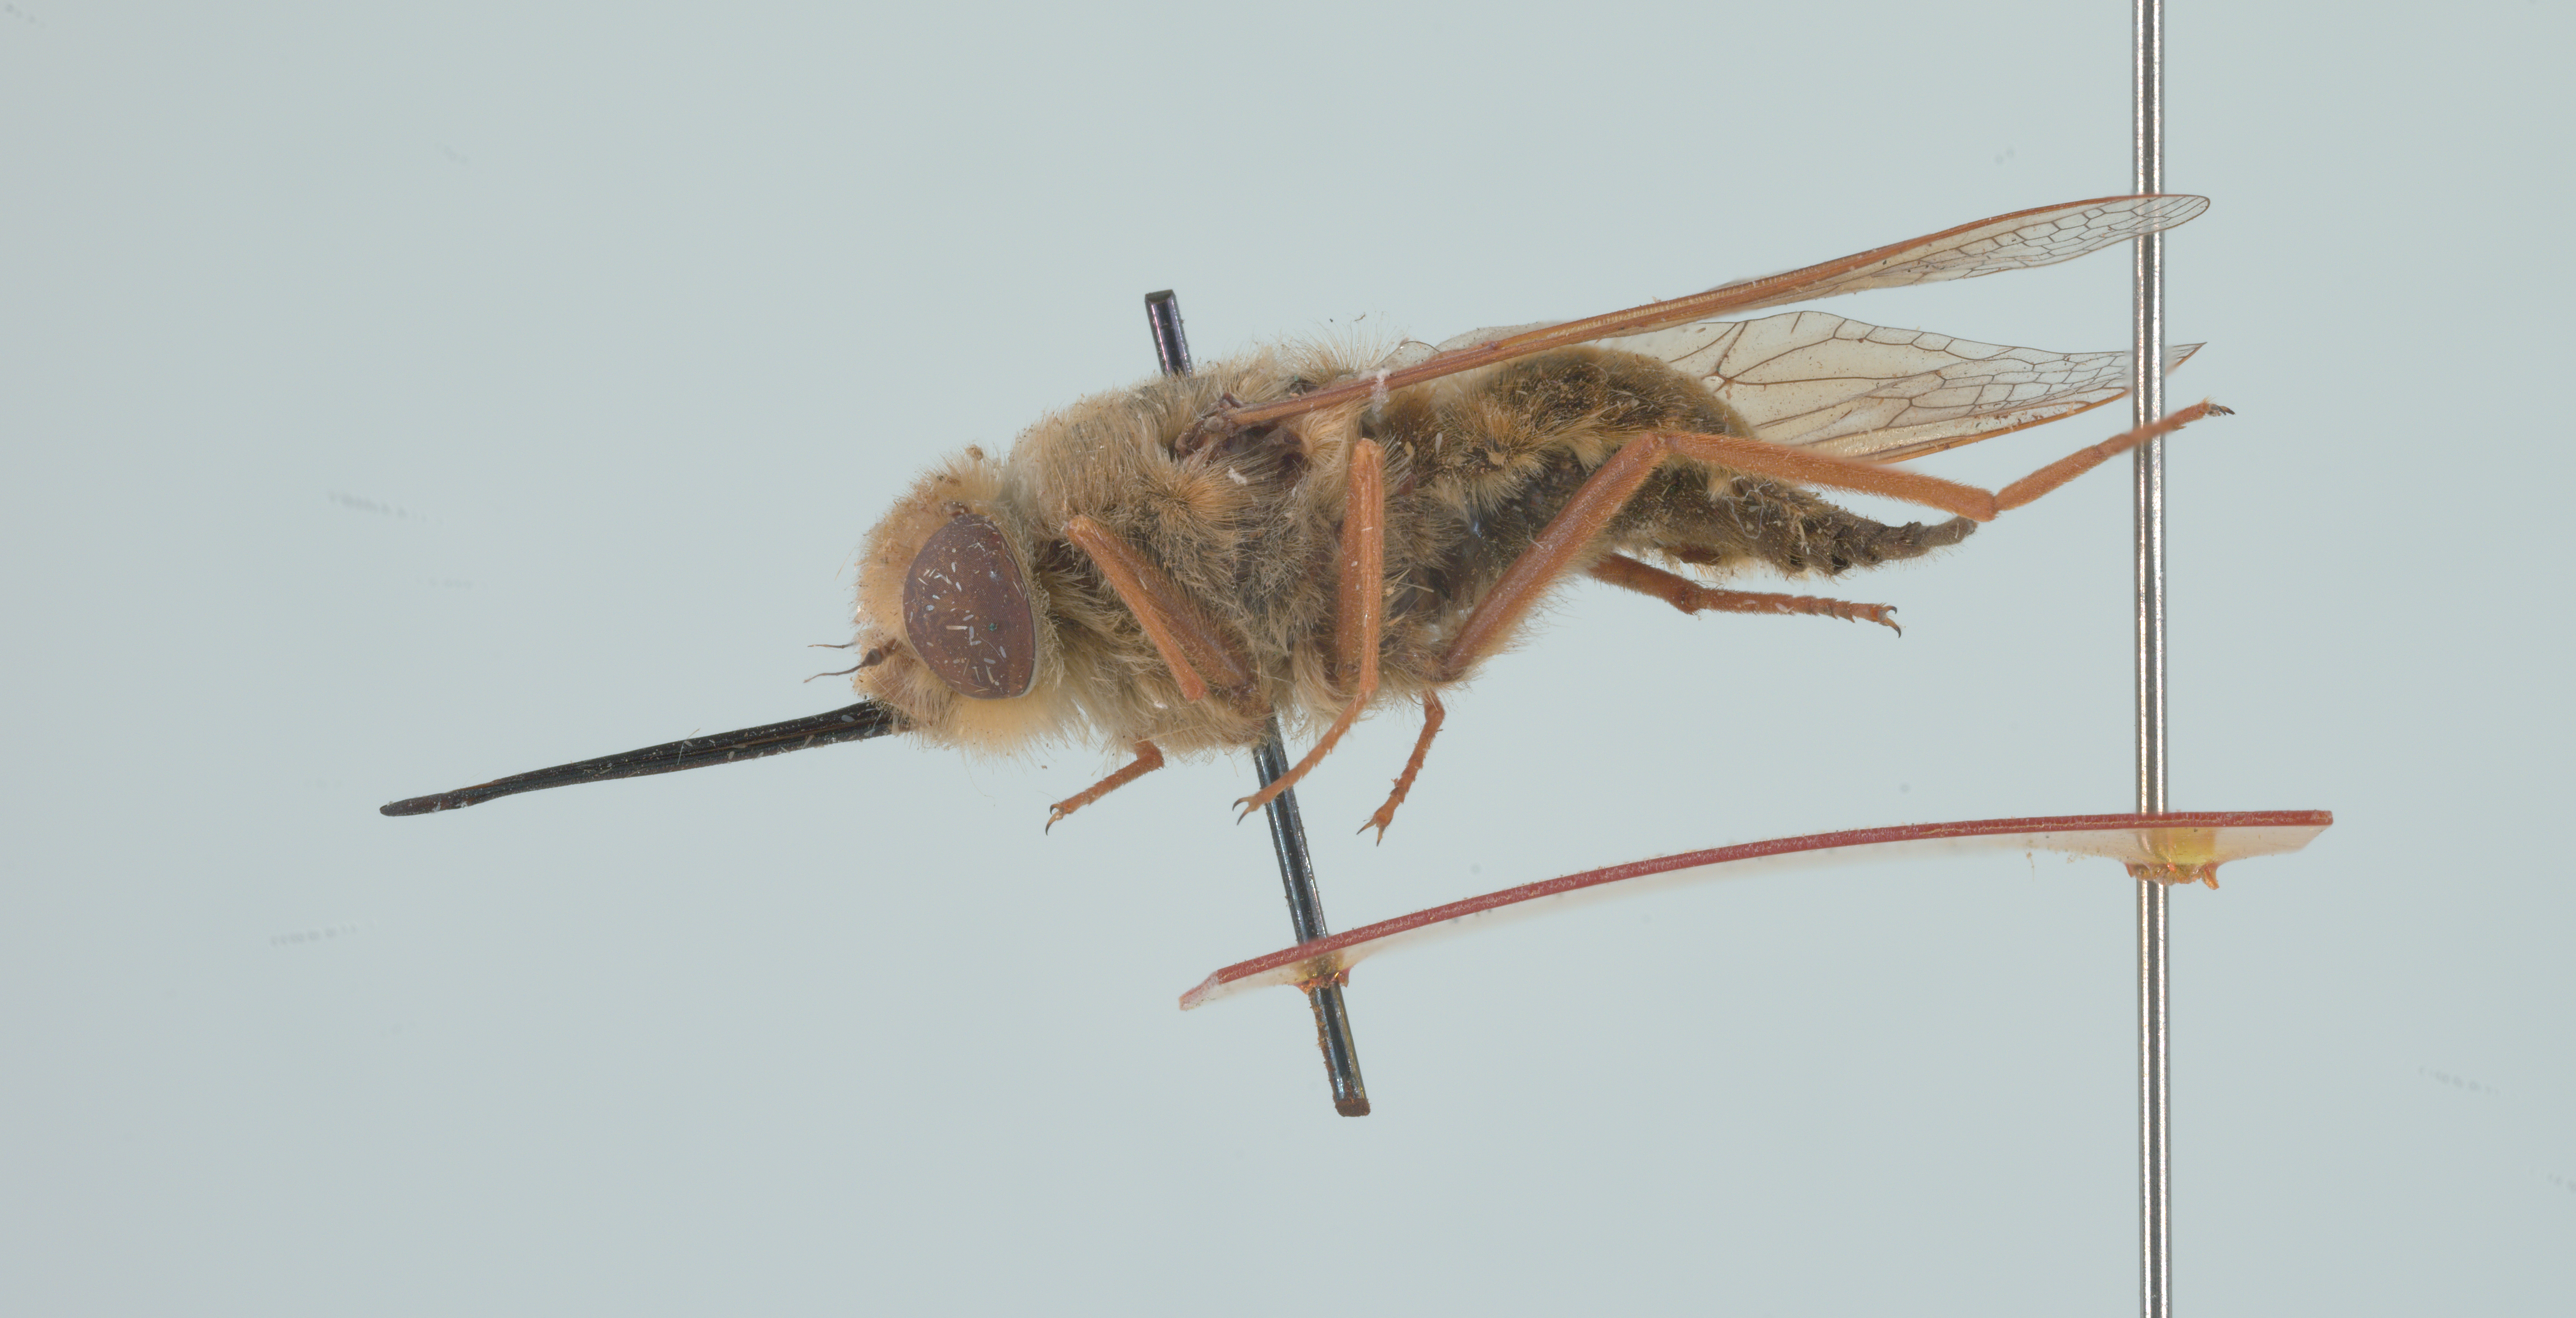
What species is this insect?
Nemestrinus aegyptiacus
